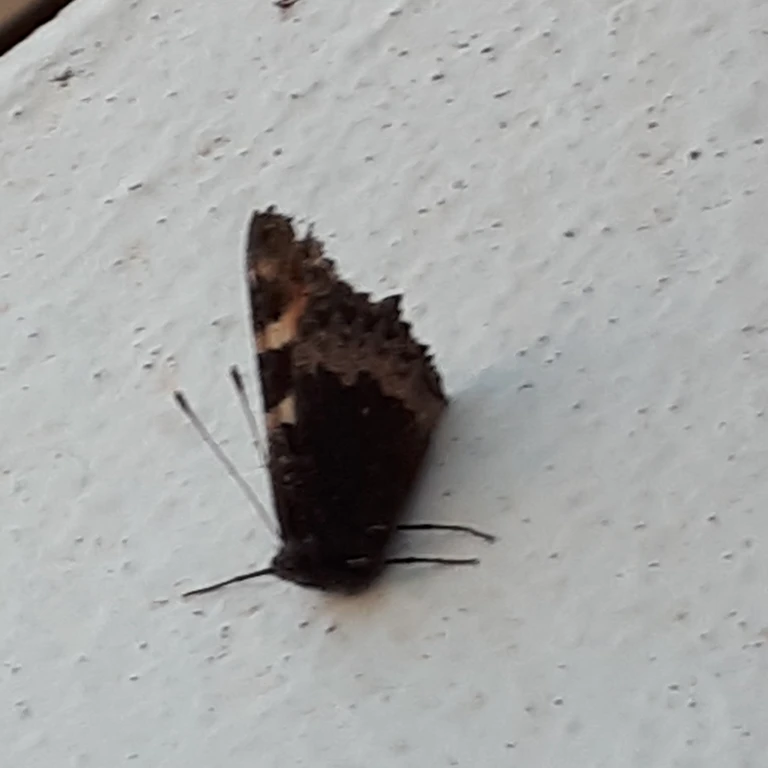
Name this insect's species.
Aglais urticae
